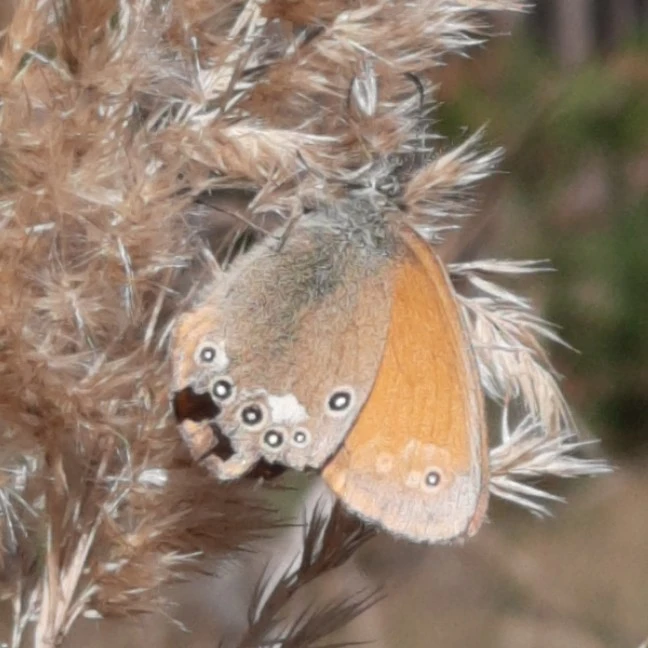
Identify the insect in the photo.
Coenonympha glycerion (also Coenonympha iphis)
